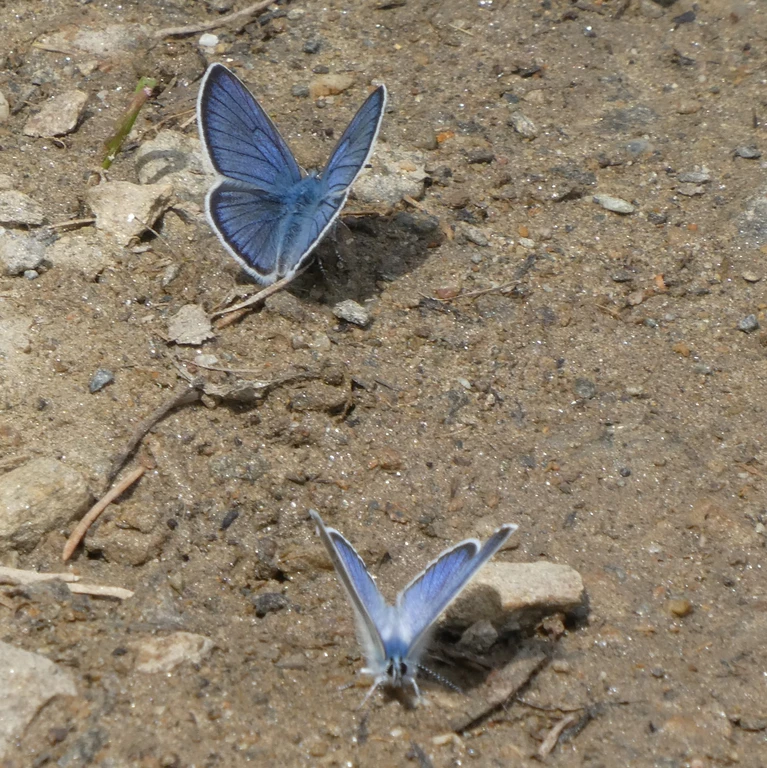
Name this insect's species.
Cyaniris semiargus
